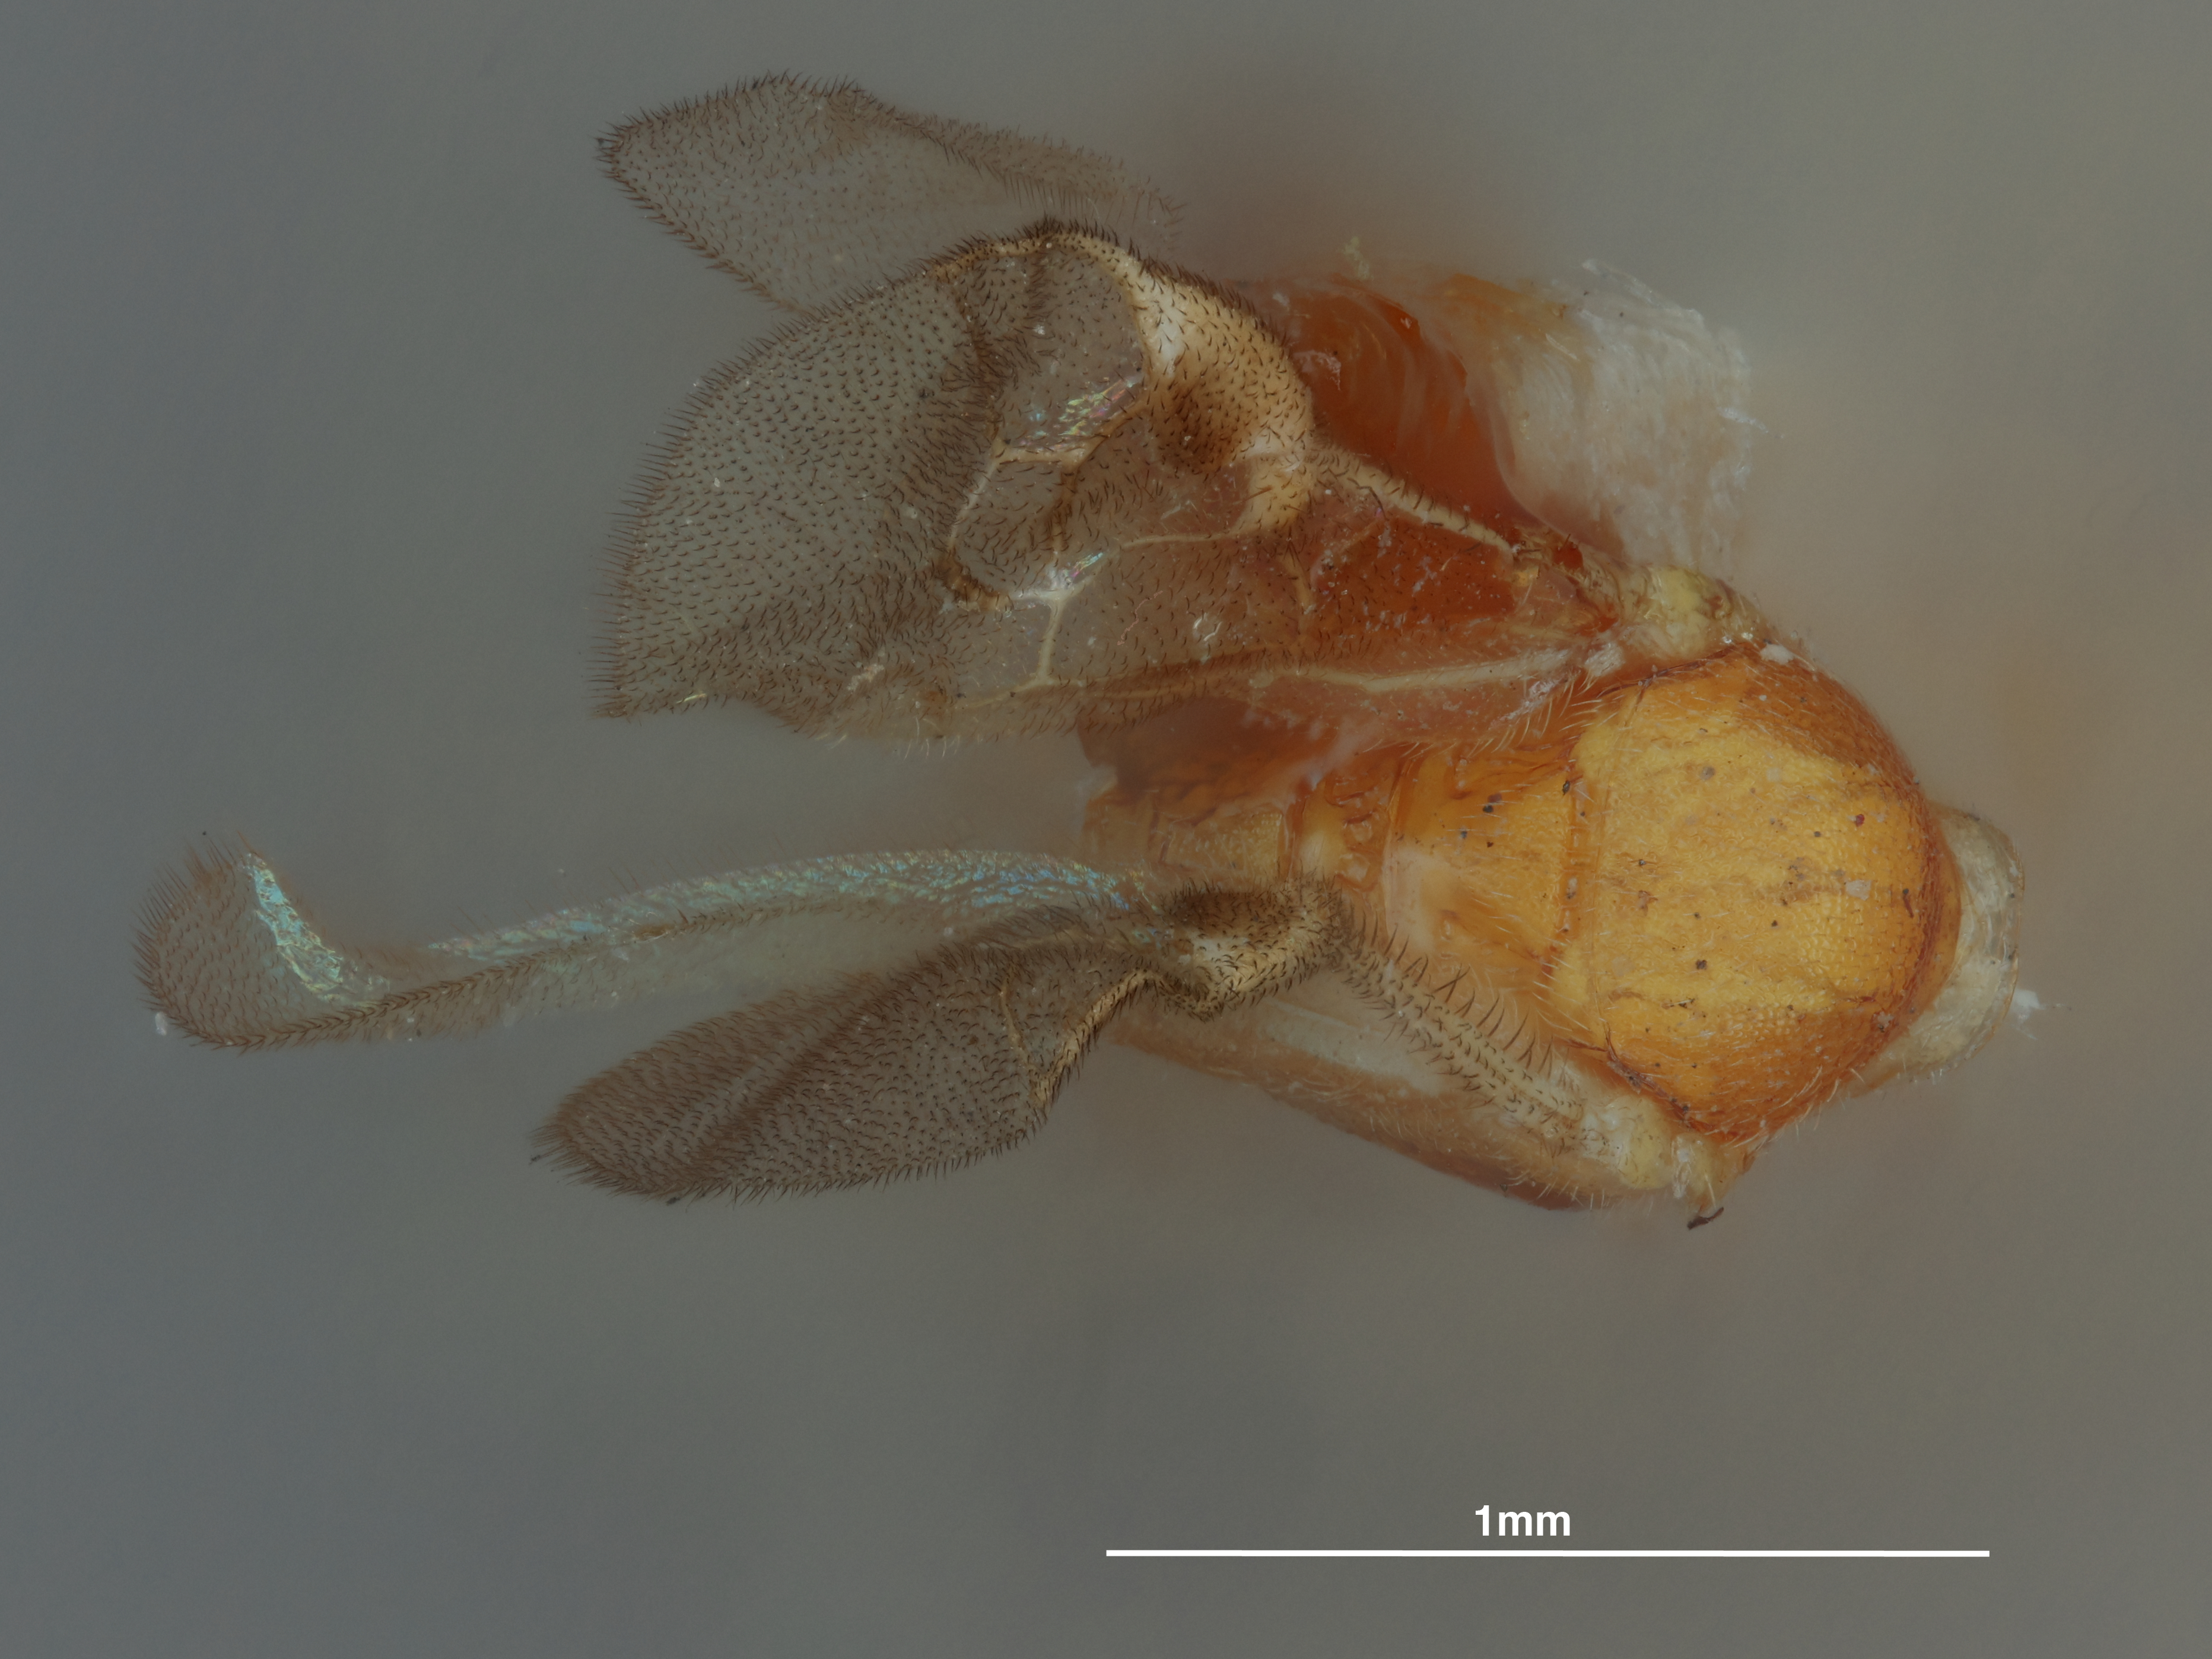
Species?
Phanerotoma recurvariae
